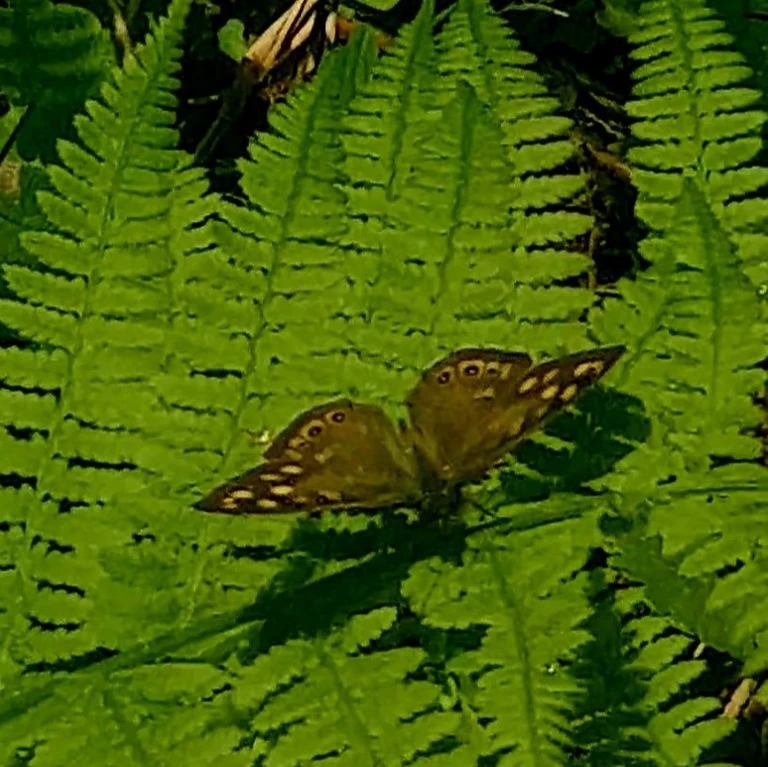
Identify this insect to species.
Pararge aegeria
